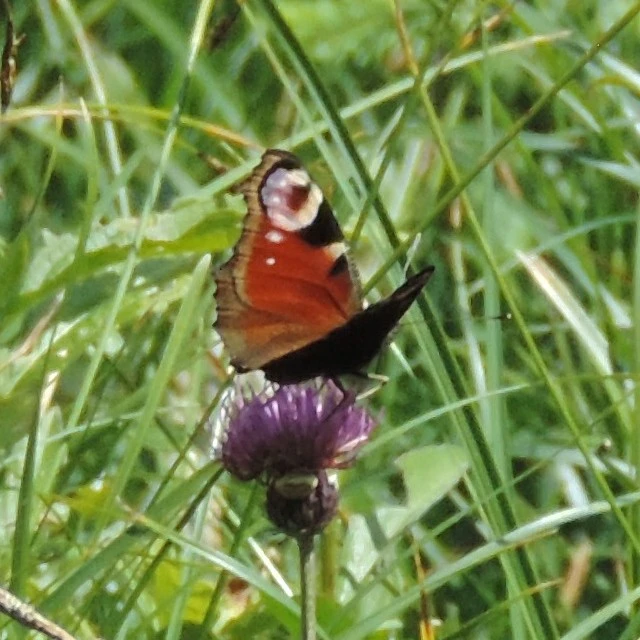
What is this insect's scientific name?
Aglais io
